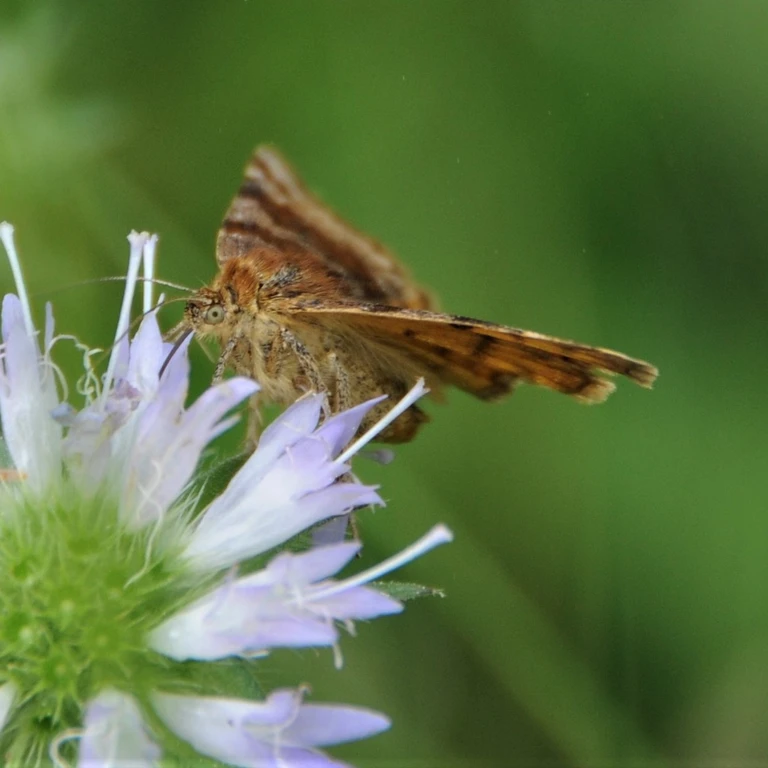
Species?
Euclidia glyphica
